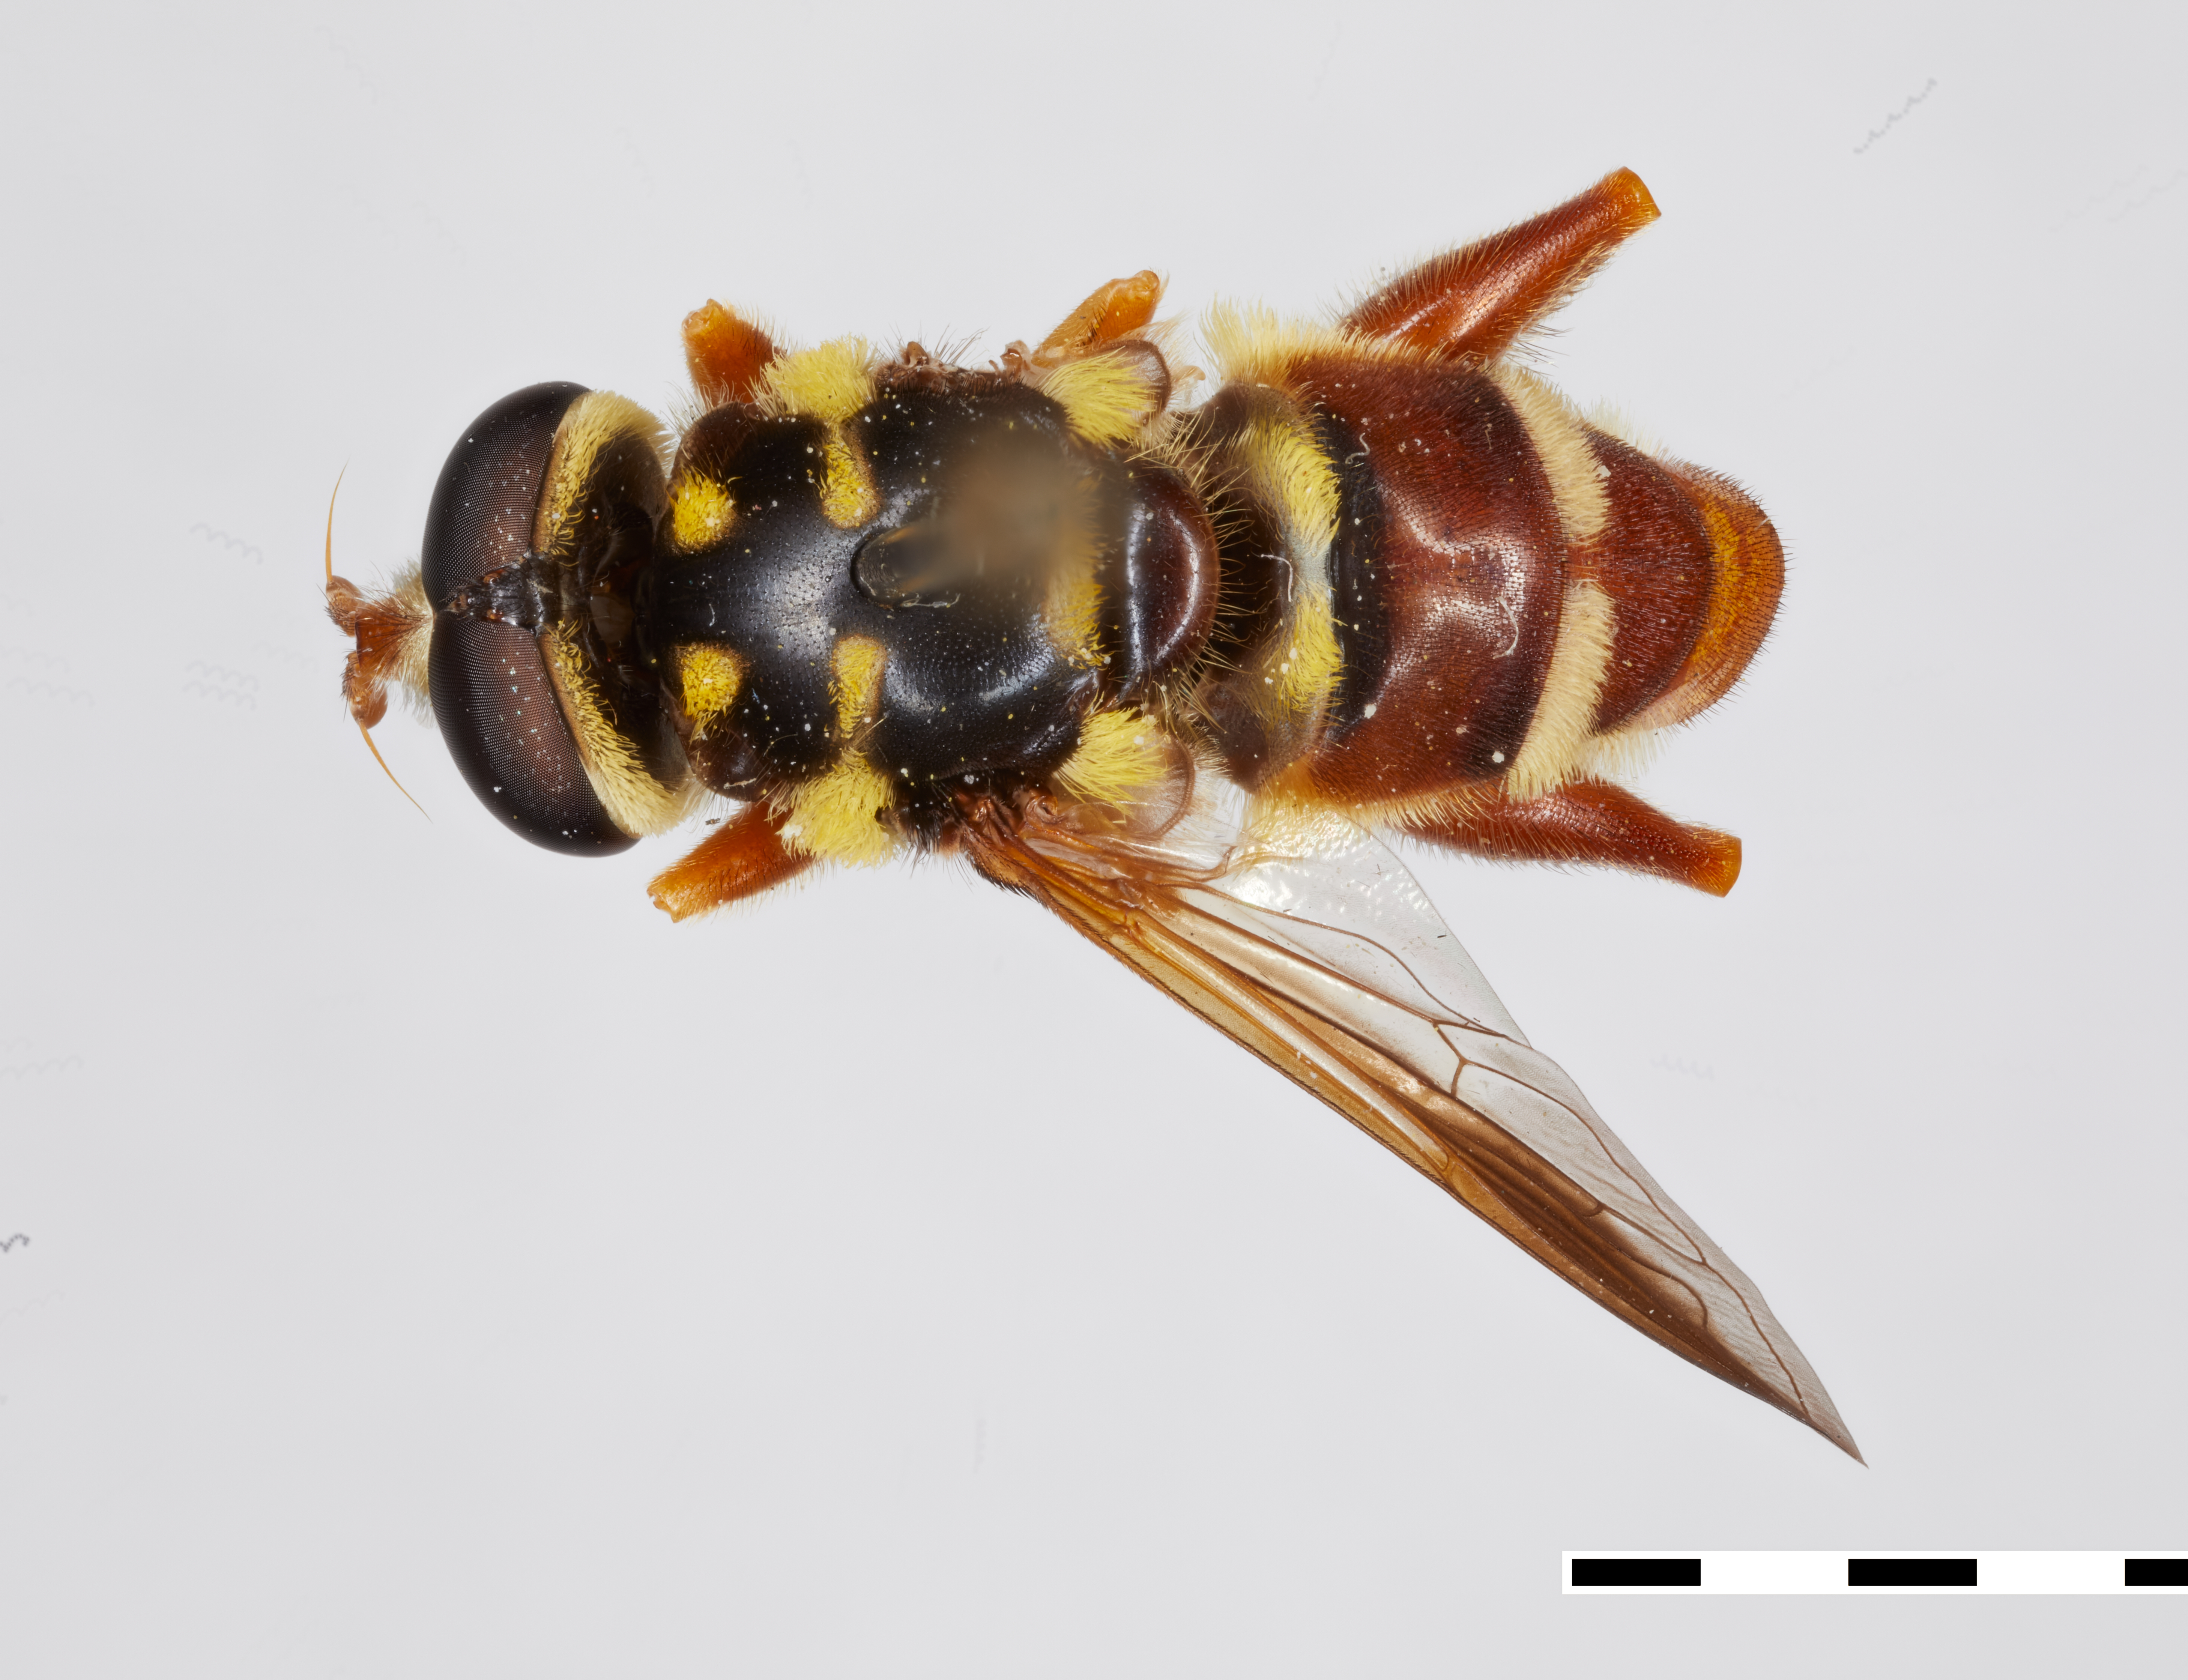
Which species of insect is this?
Meromacrus minuticornis
